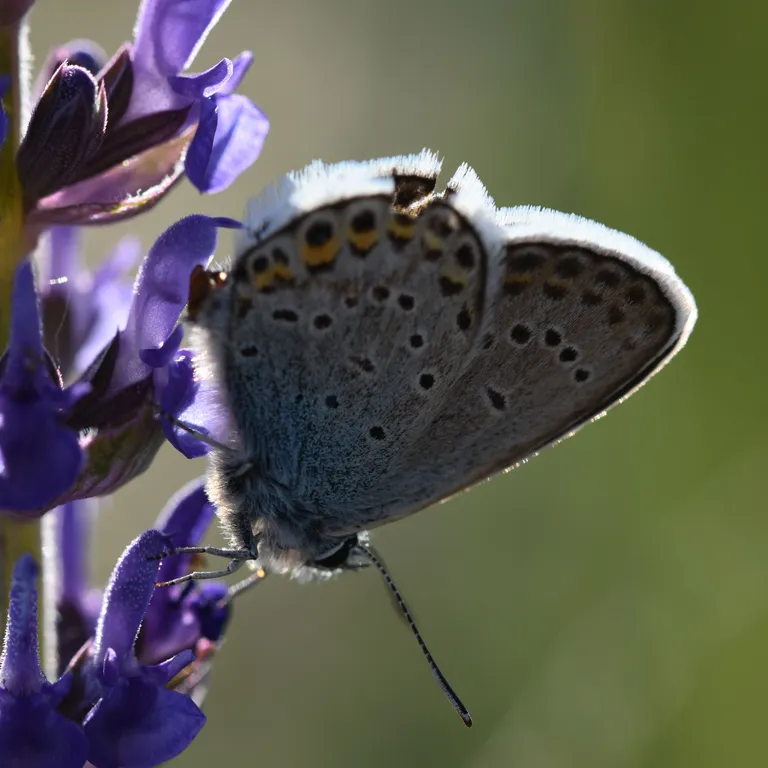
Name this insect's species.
Plebejus argus
